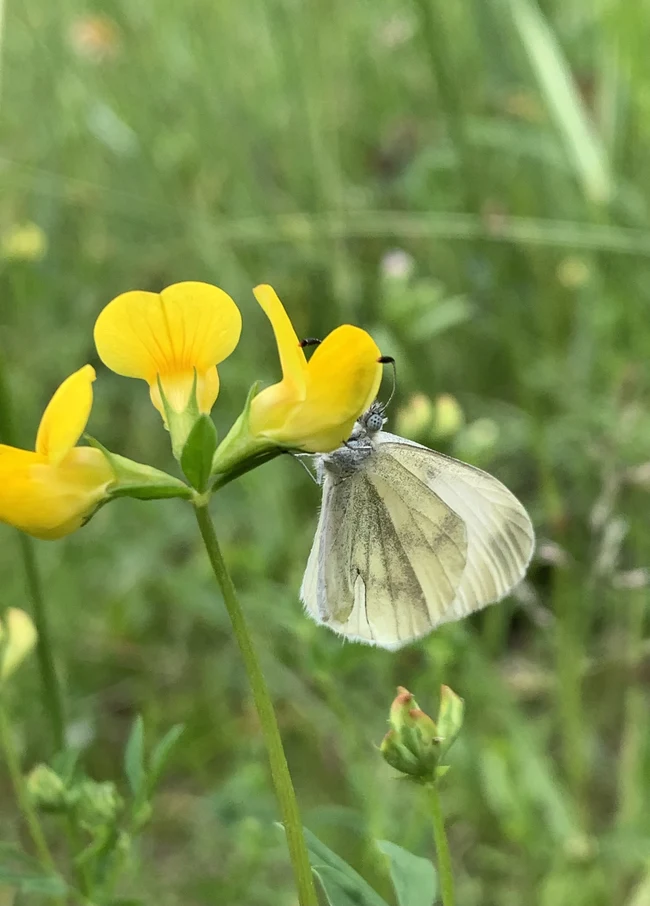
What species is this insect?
Leptidea sinapis/juvernica
